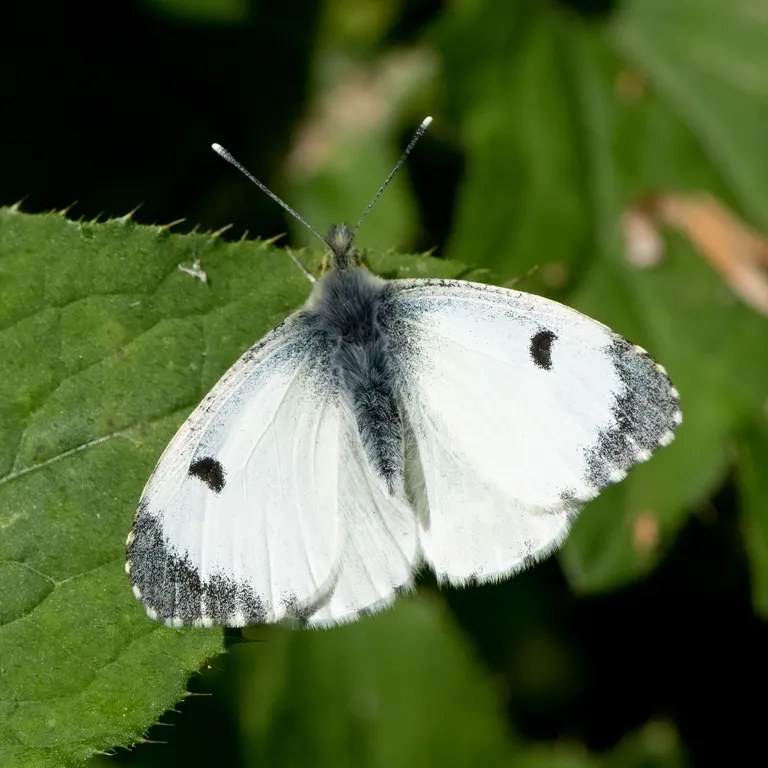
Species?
Anthocharis cardamines
